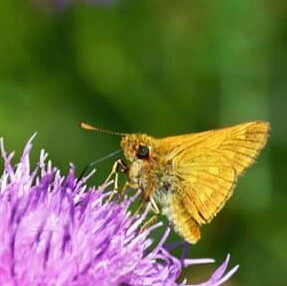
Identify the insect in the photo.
Ochlodes sylvanus (also Ochlodes venata)
